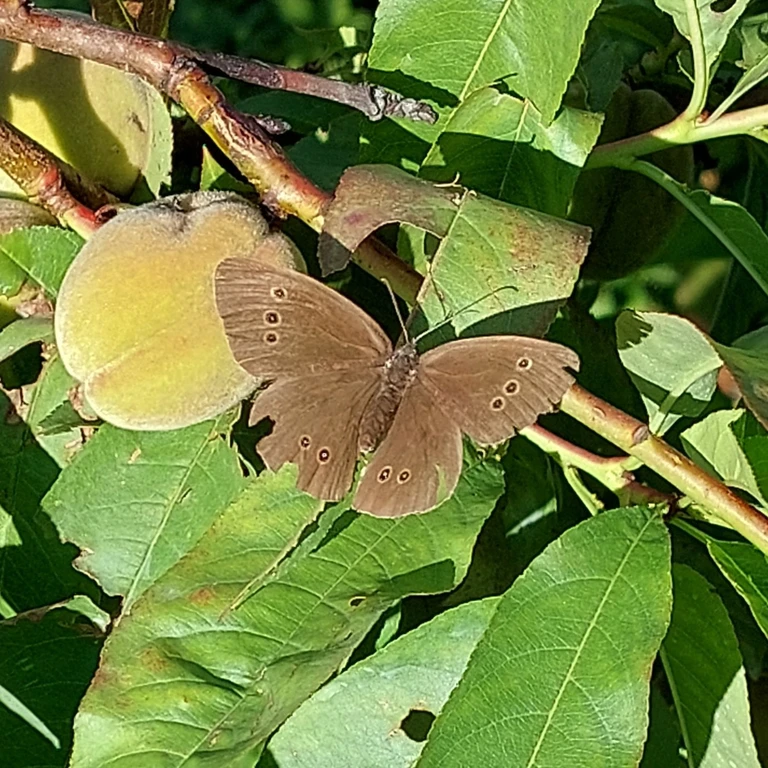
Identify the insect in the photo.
Aphantopus hyperantus
